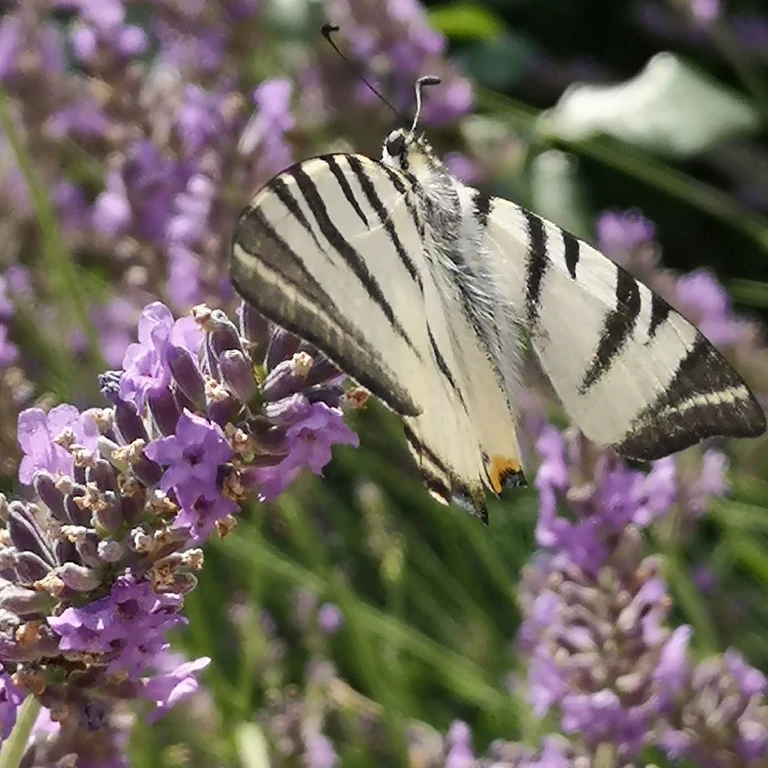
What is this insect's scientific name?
Iphiclides podalirius
